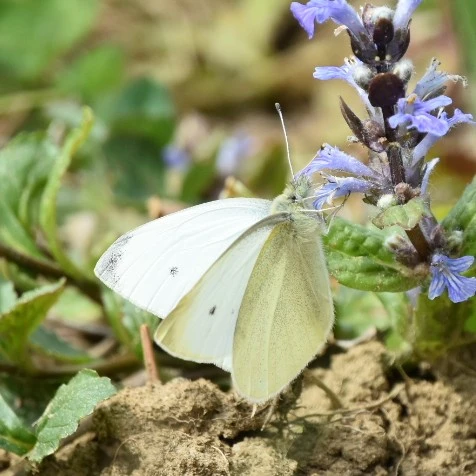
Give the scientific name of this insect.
Pieris rapae
